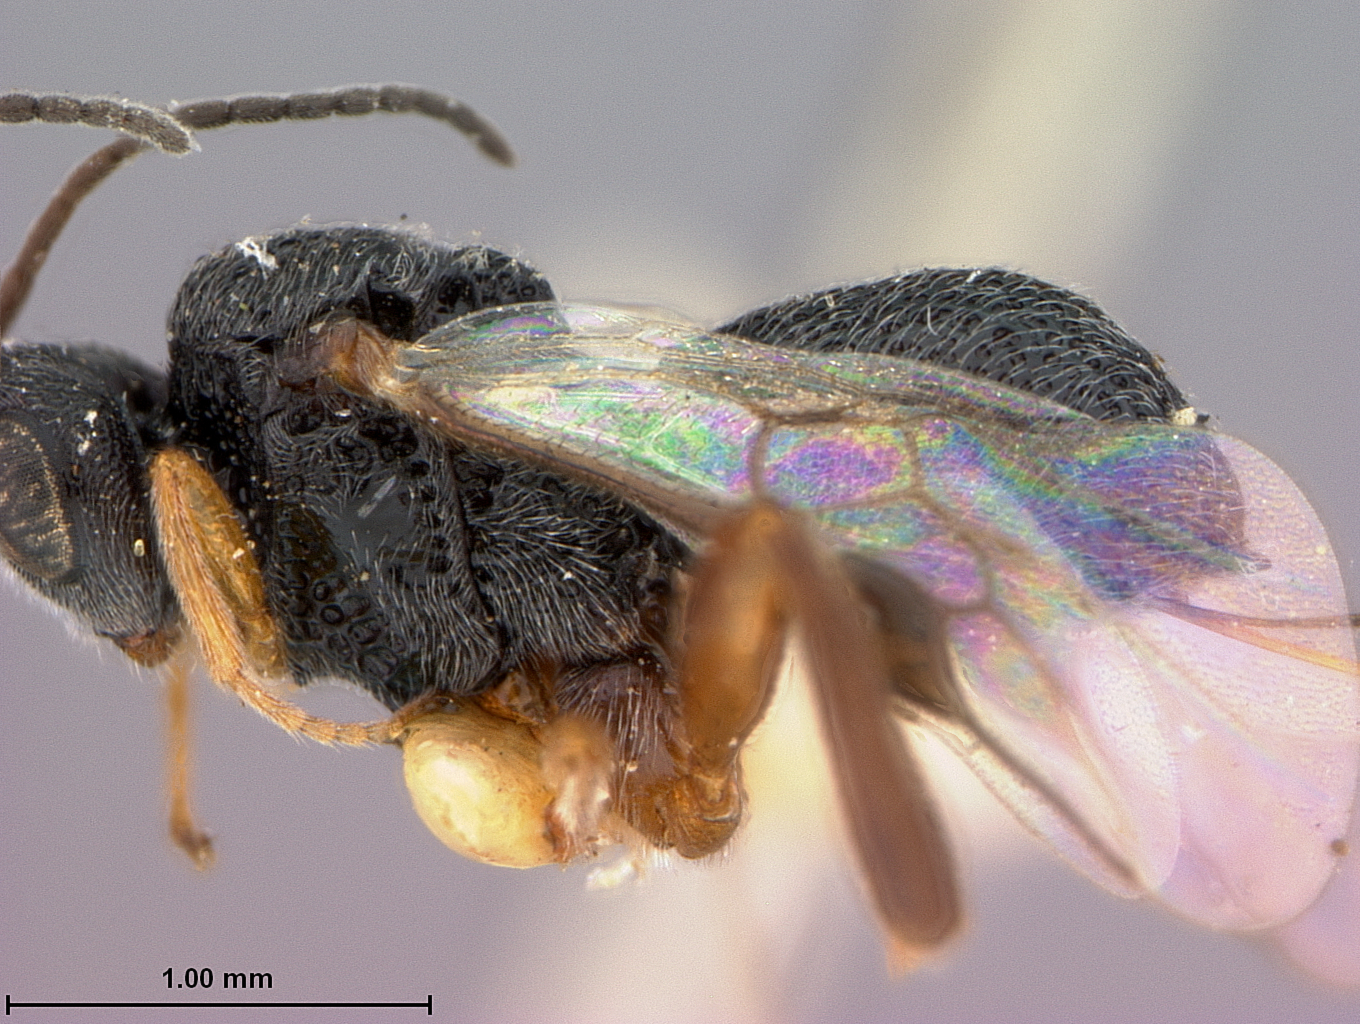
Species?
Urosigalphus schwarzi
